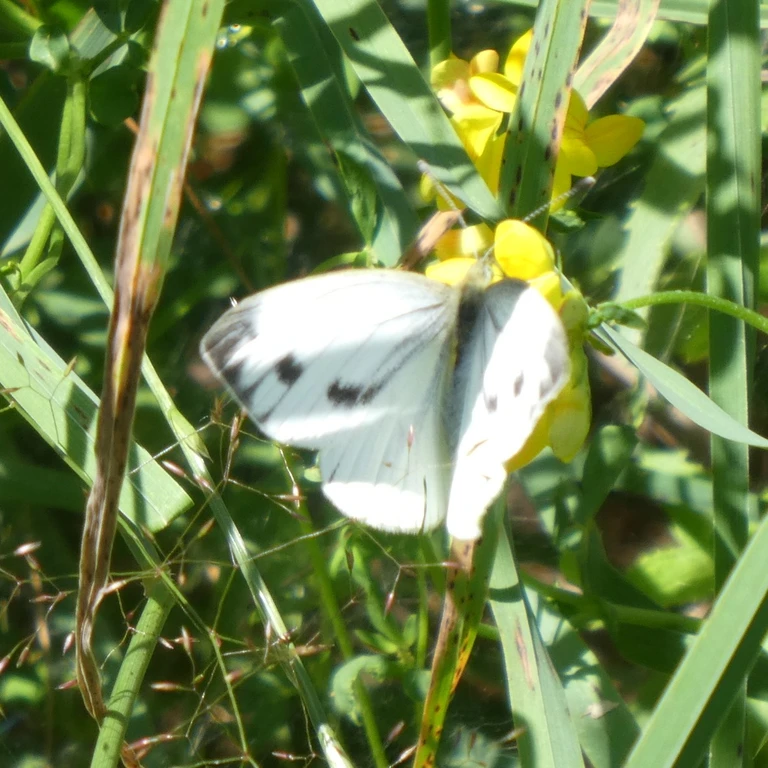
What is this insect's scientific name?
Pieris napi
